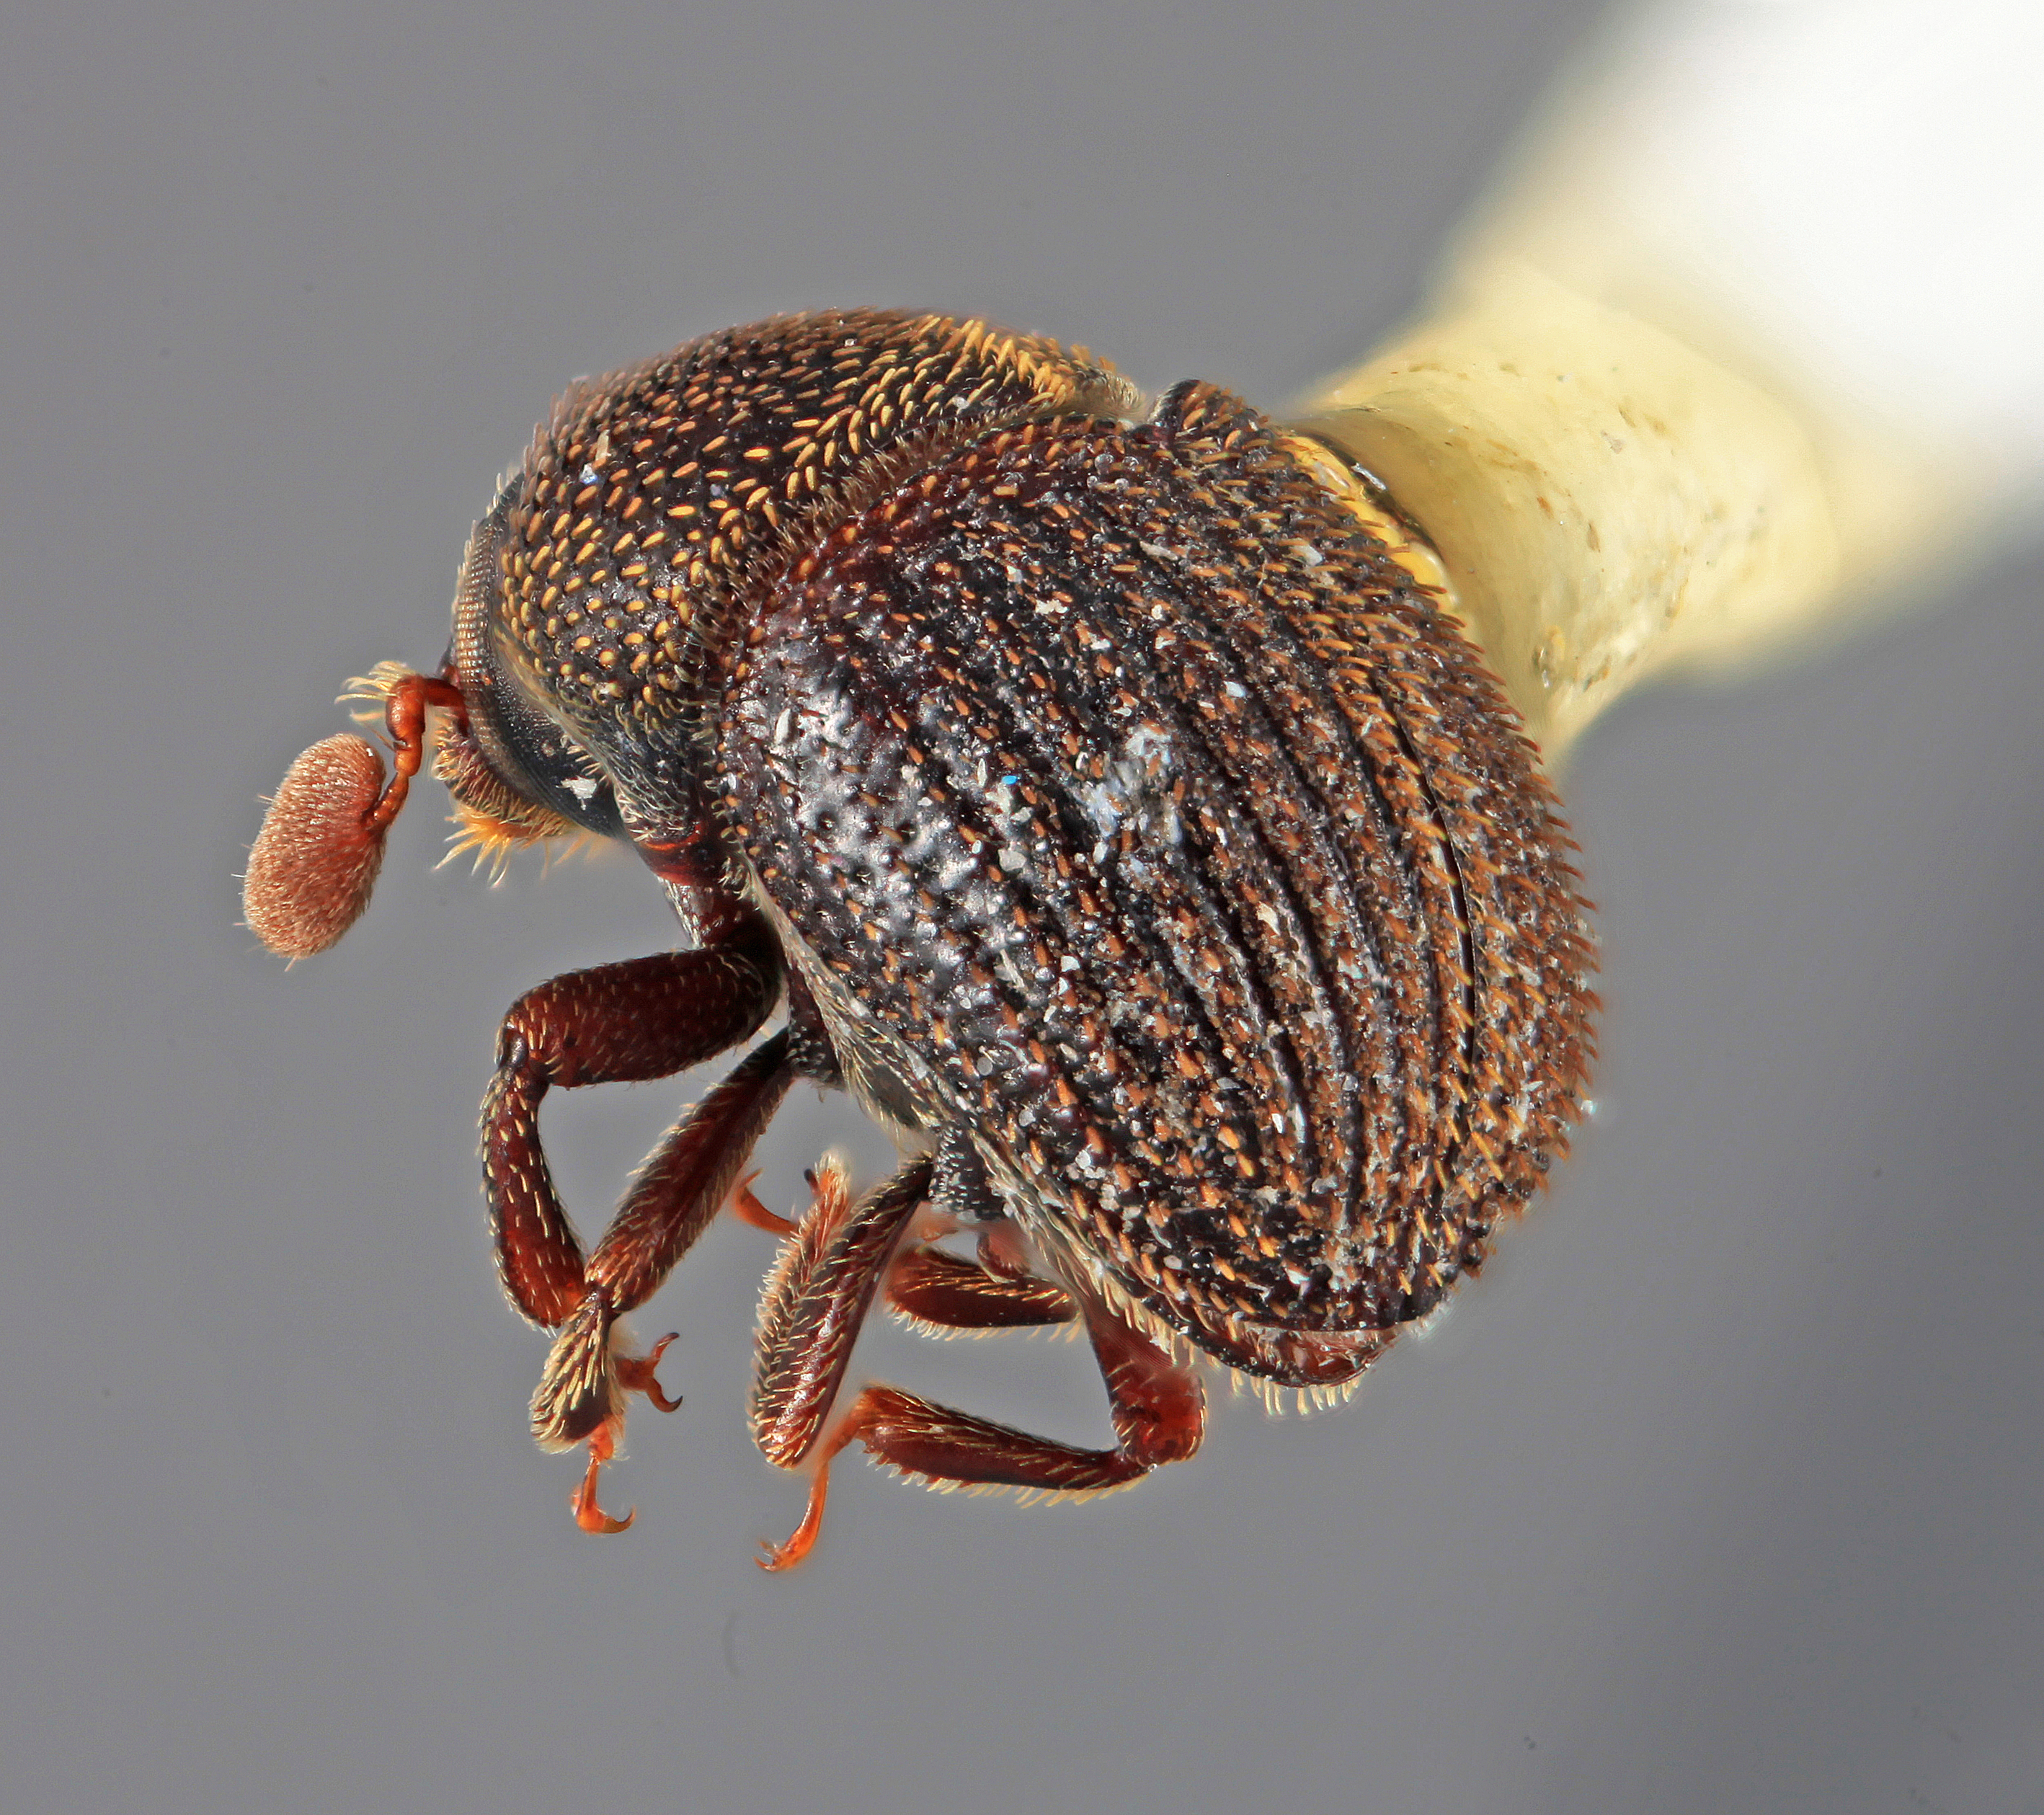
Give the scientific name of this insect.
Chramesus imporcatus
